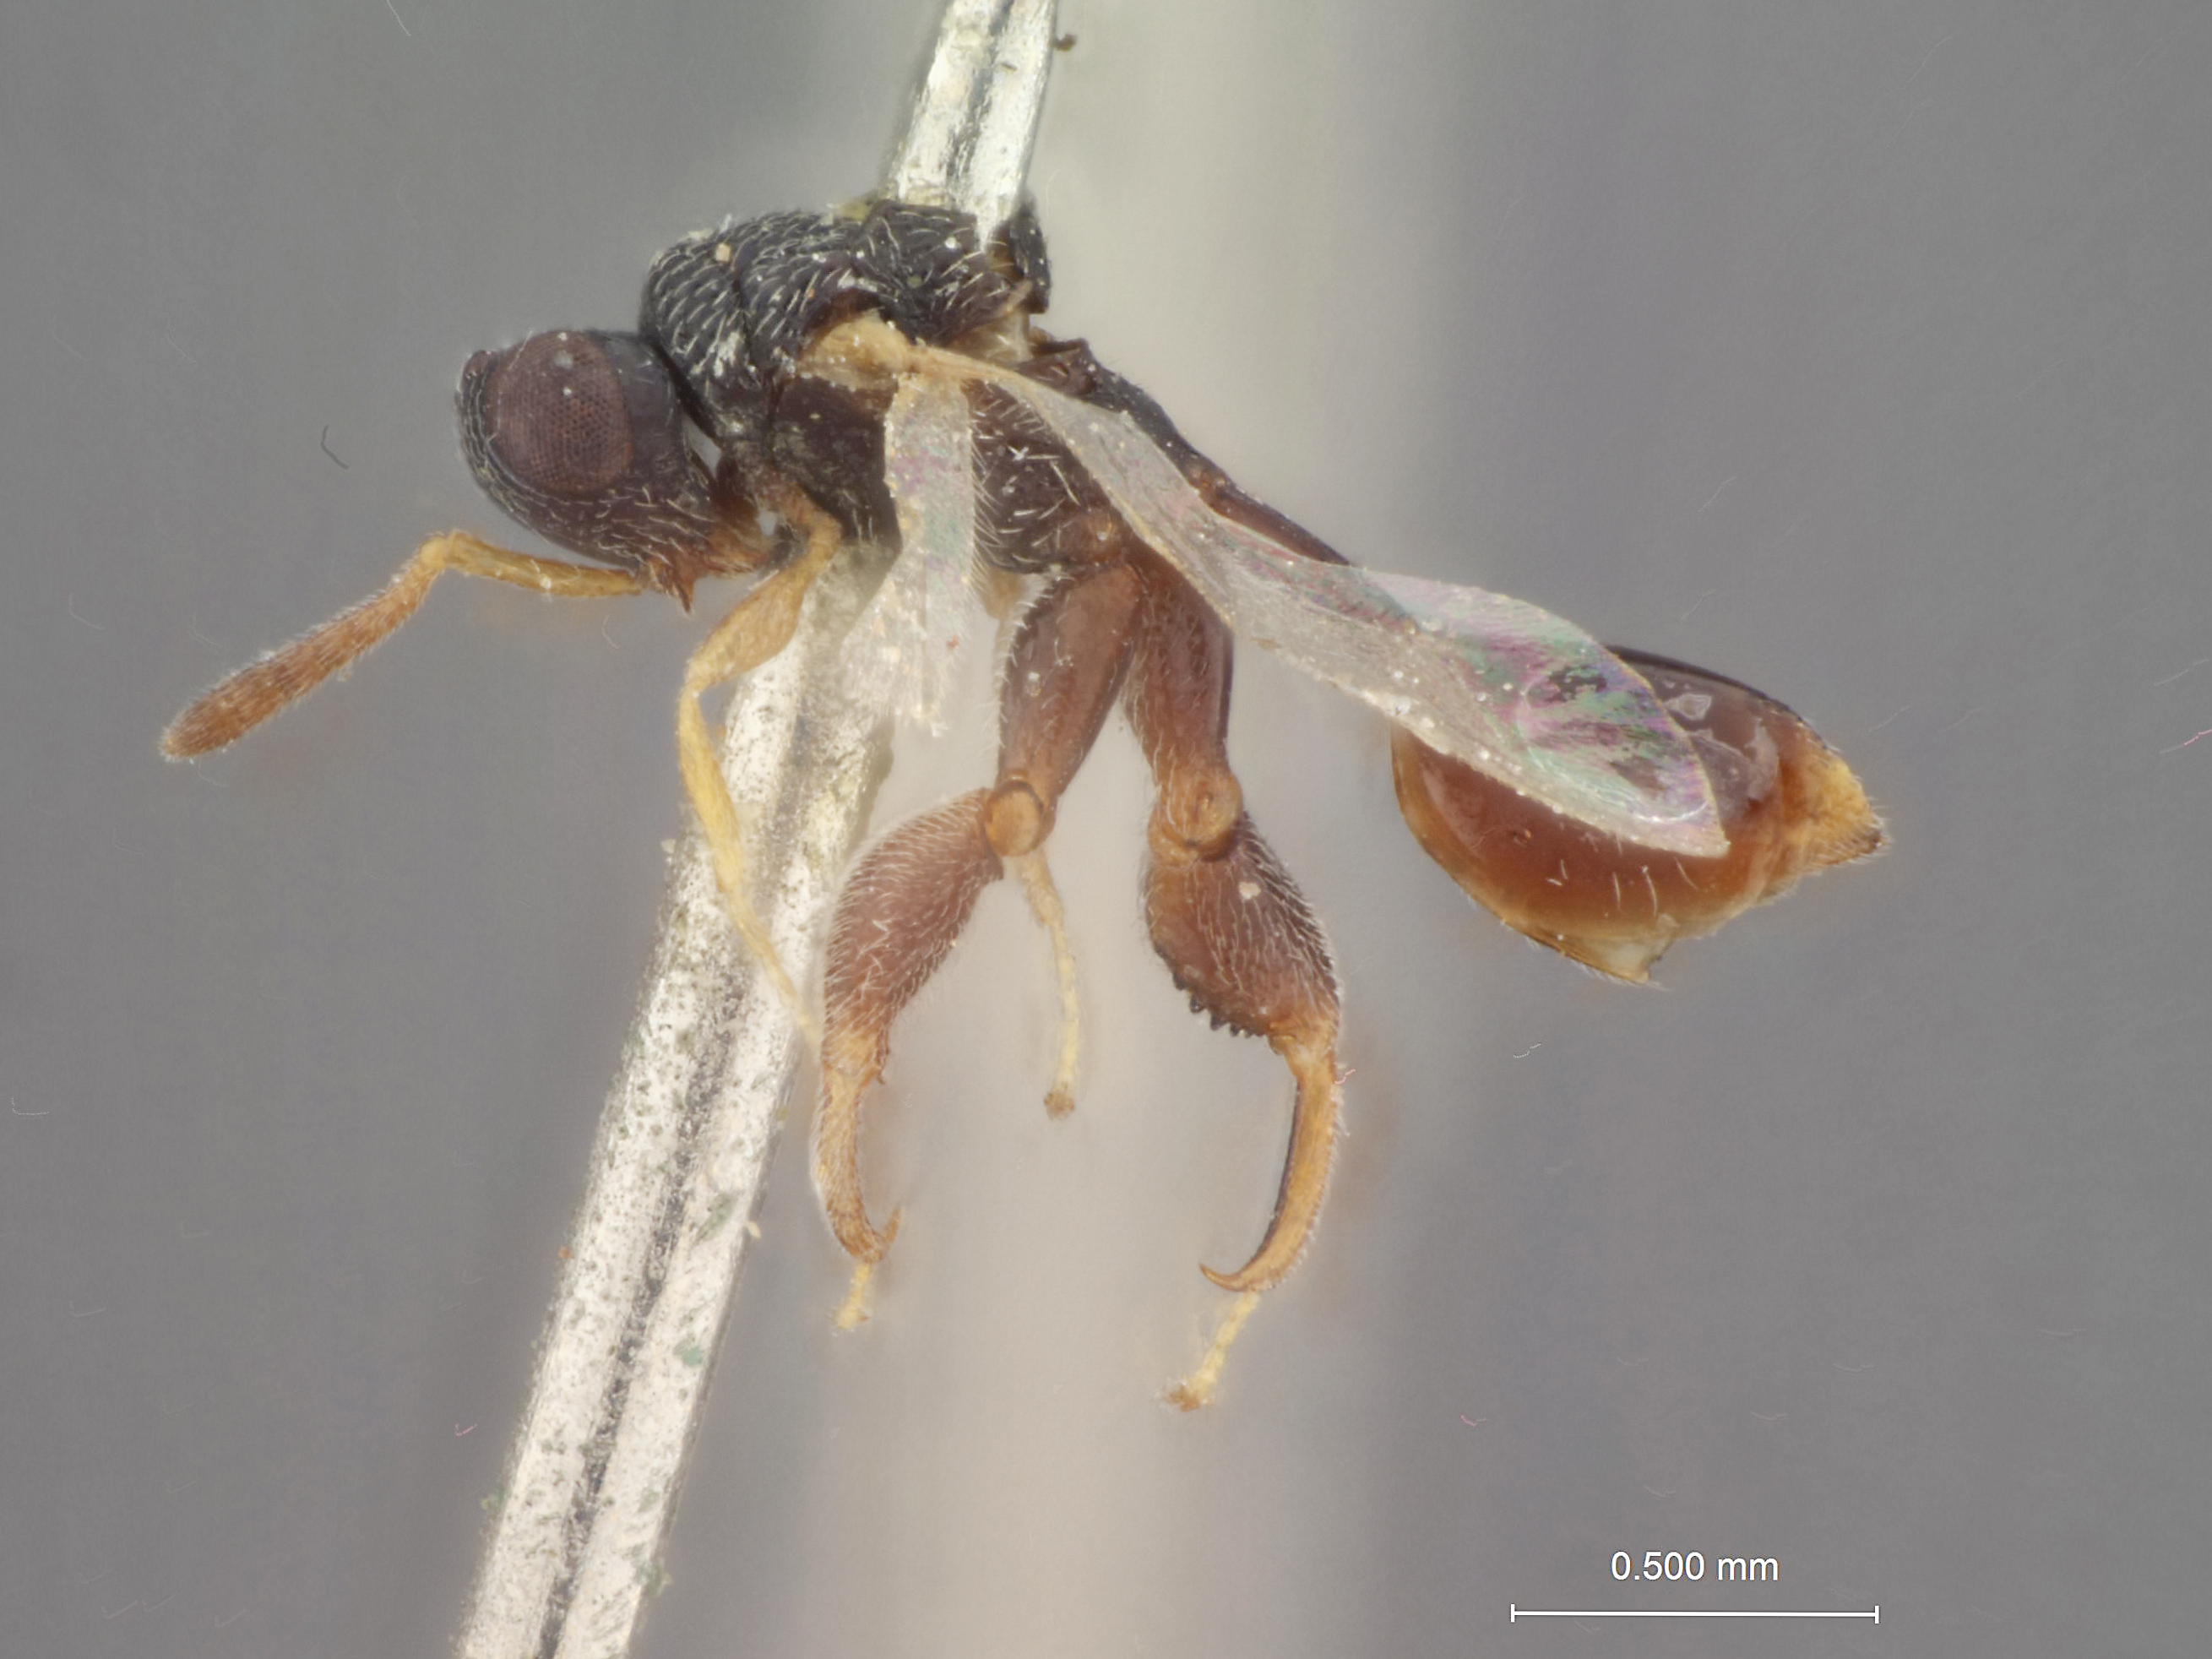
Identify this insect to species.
Arretocera ultima
